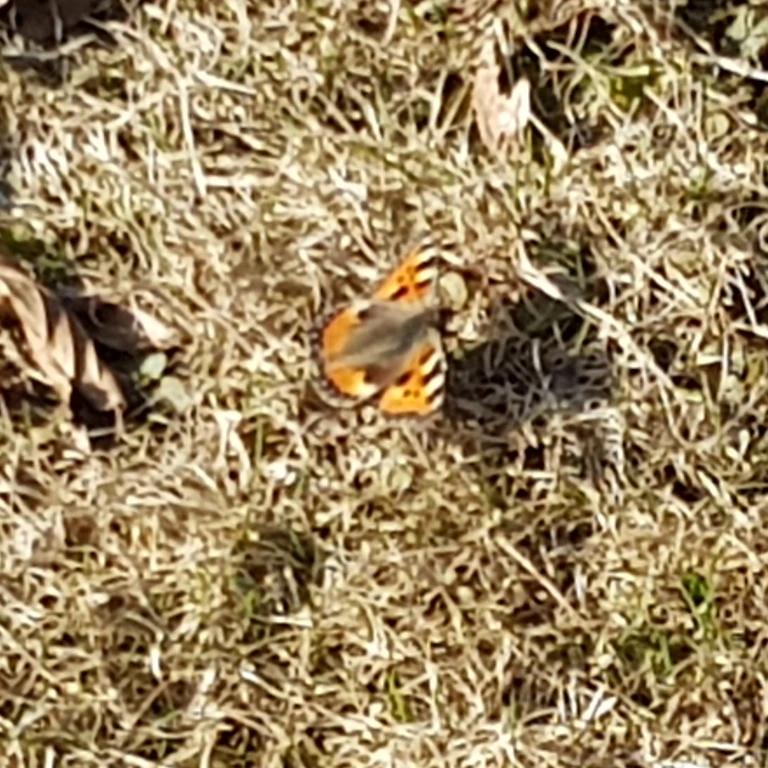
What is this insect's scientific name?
Aglais urticae
